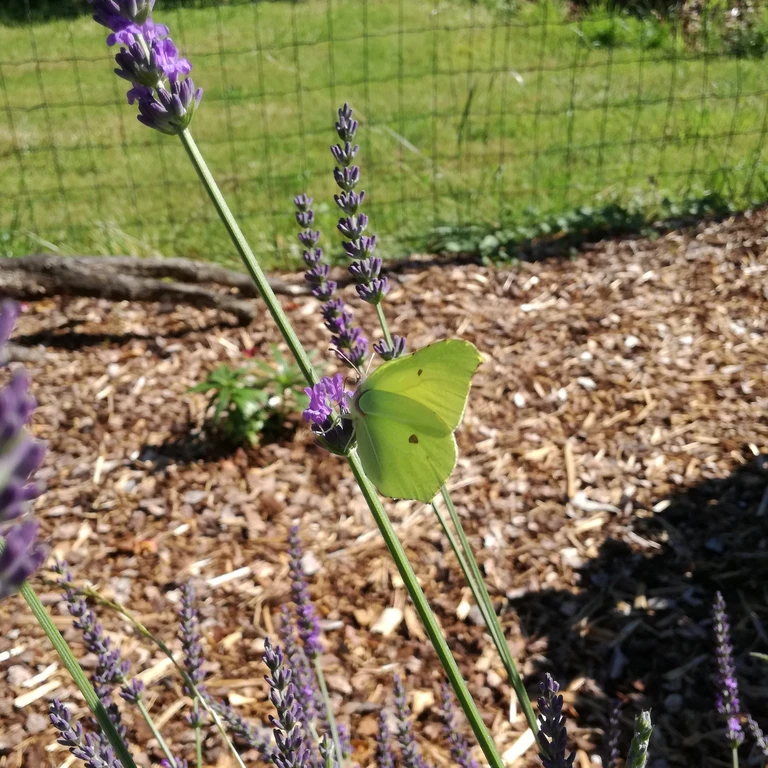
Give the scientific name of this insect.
Gonepteryx rhamni
